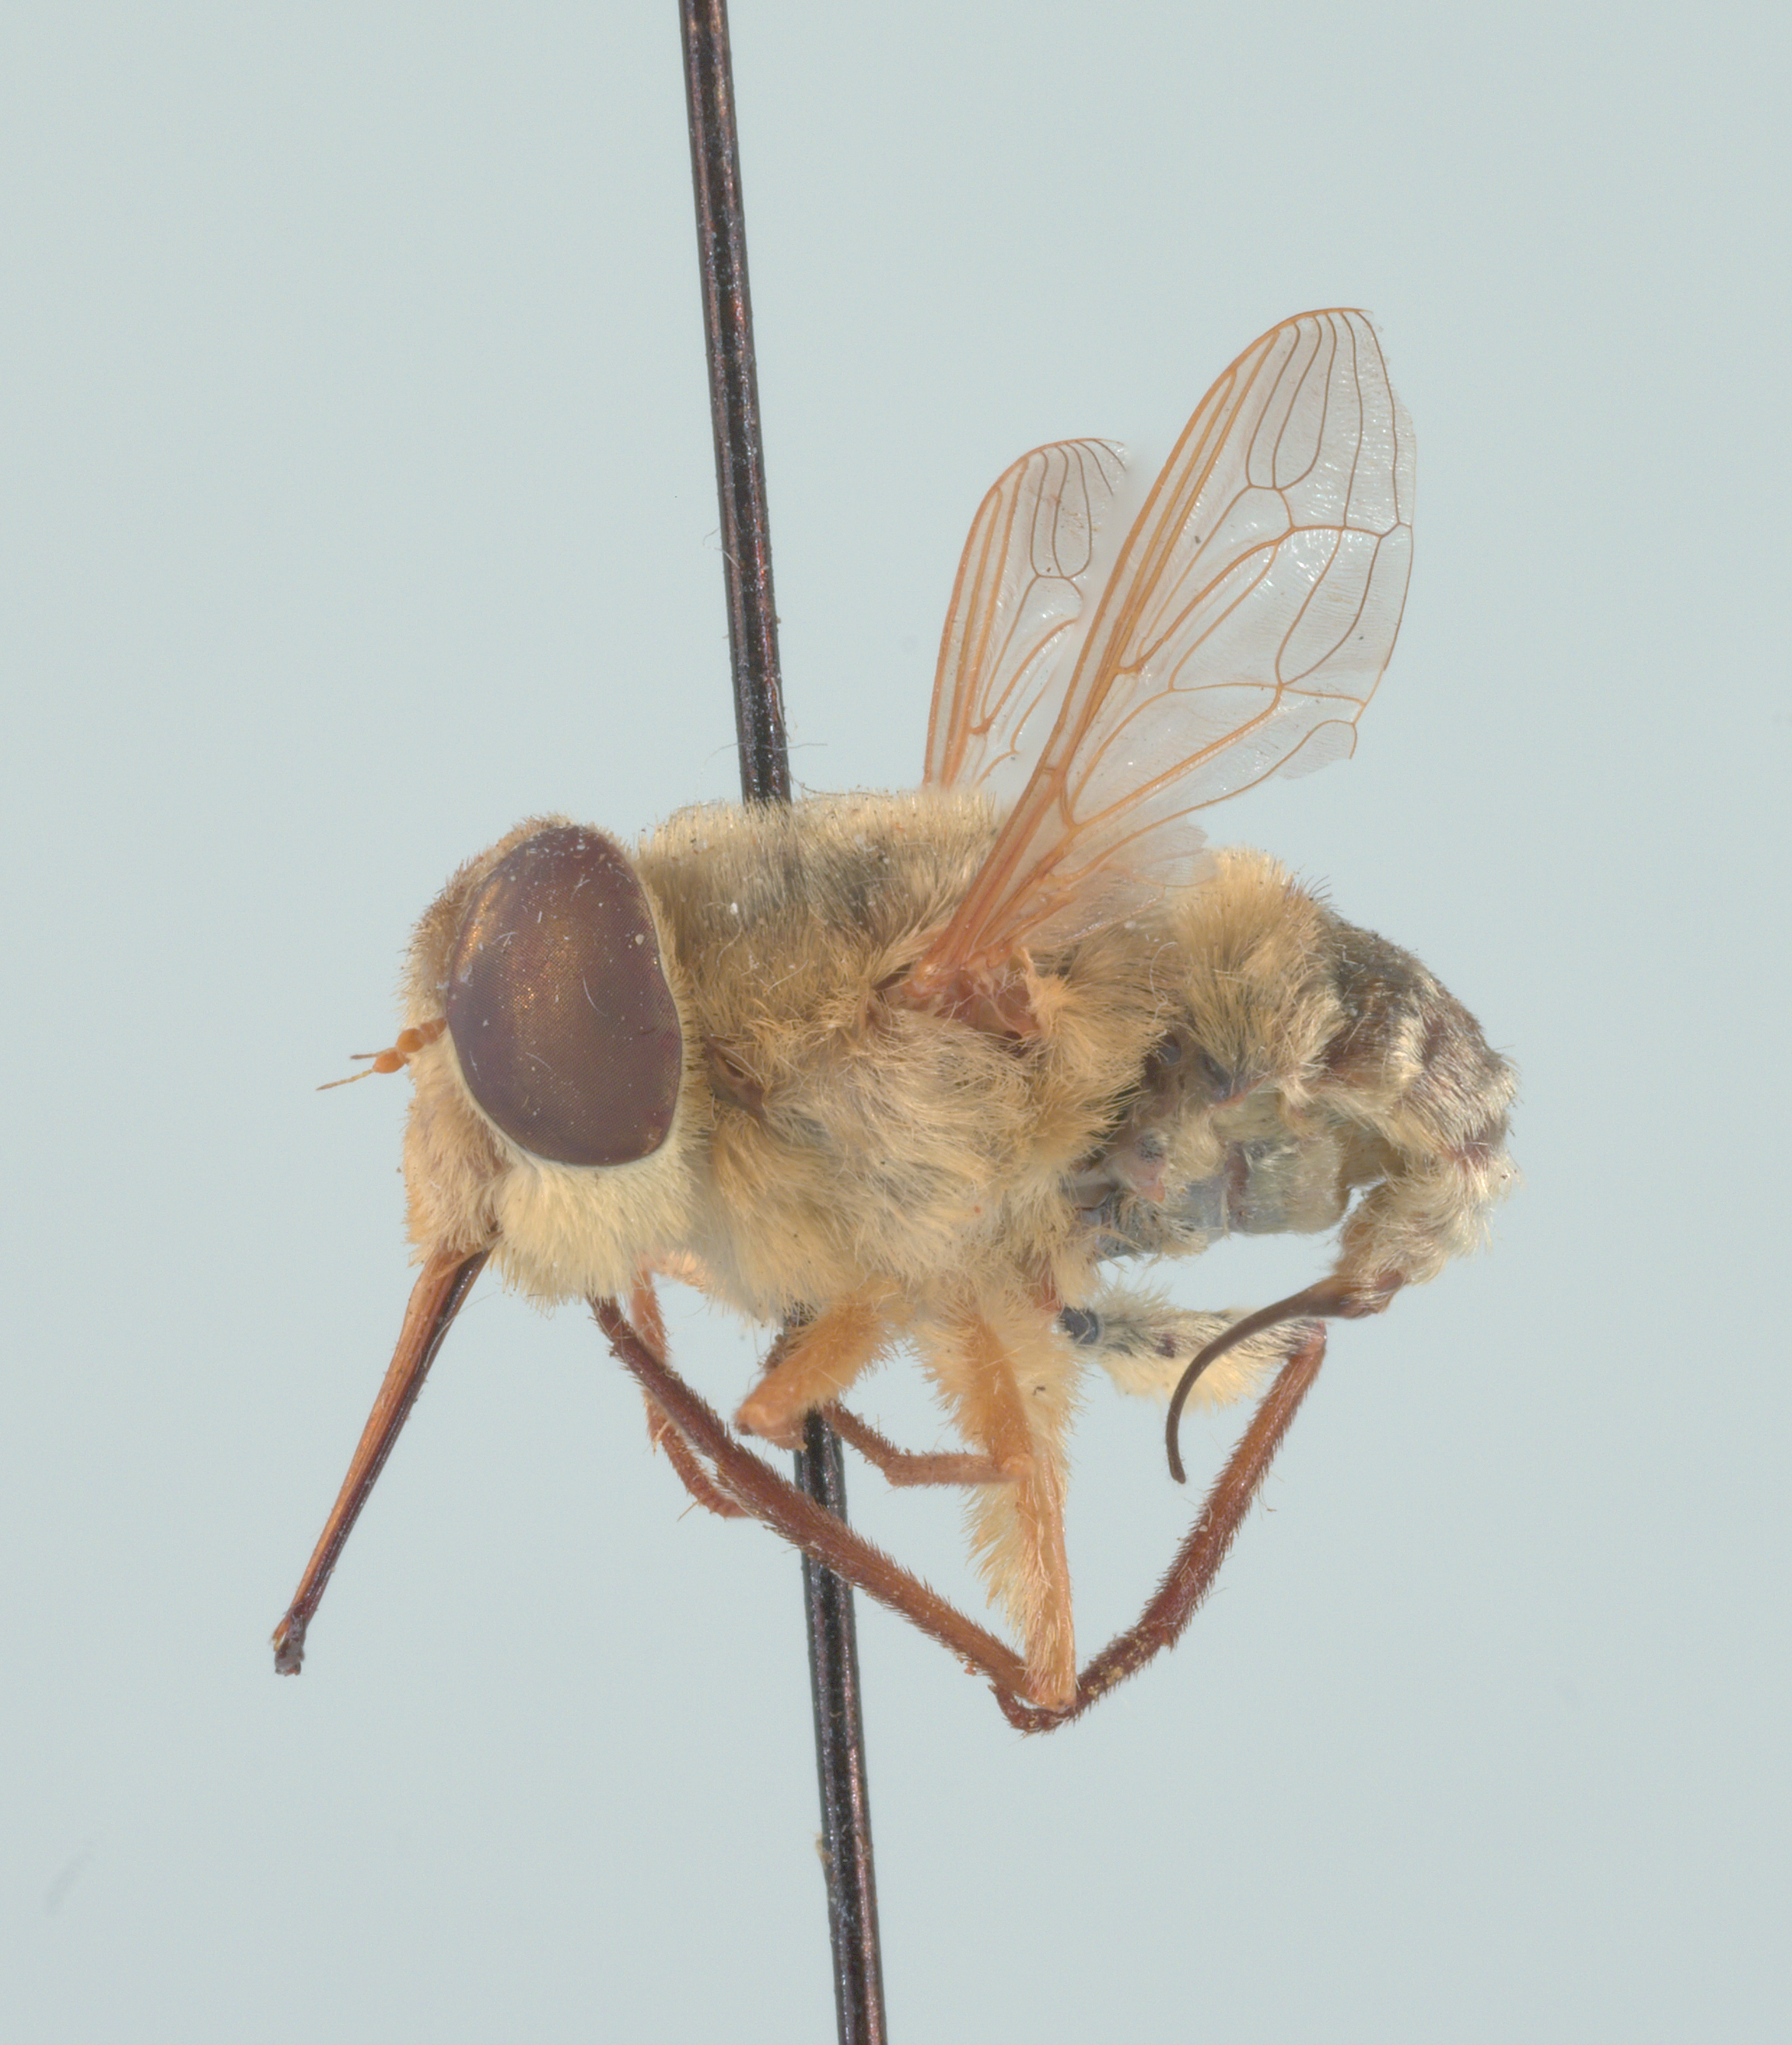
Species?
Neorhynchocephalus volaticus
